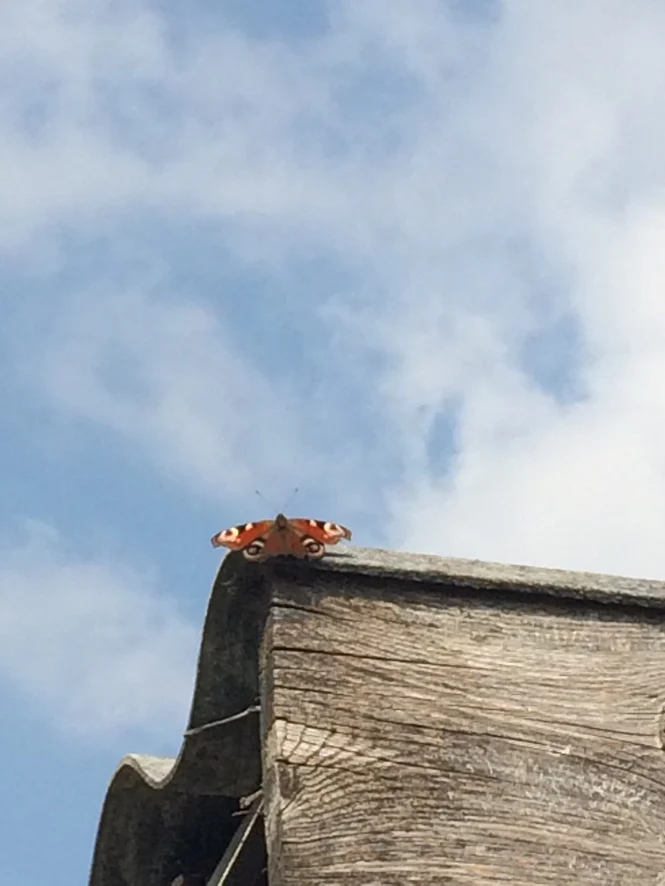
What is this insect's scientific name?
Aglais io
